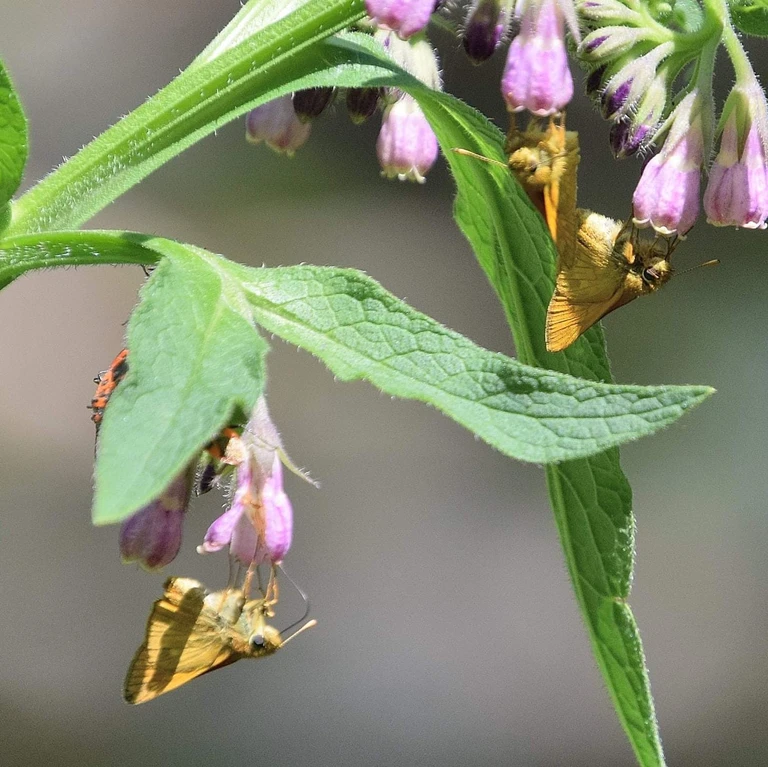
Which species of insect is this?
Ochlodes sylvanus (also Ochlodes venata)
